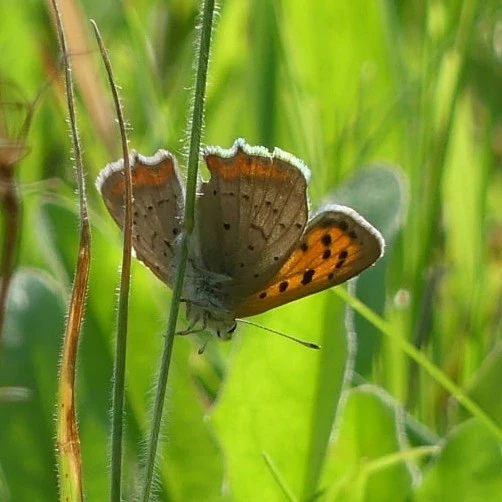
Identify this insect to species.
Lycaena phlaeas
